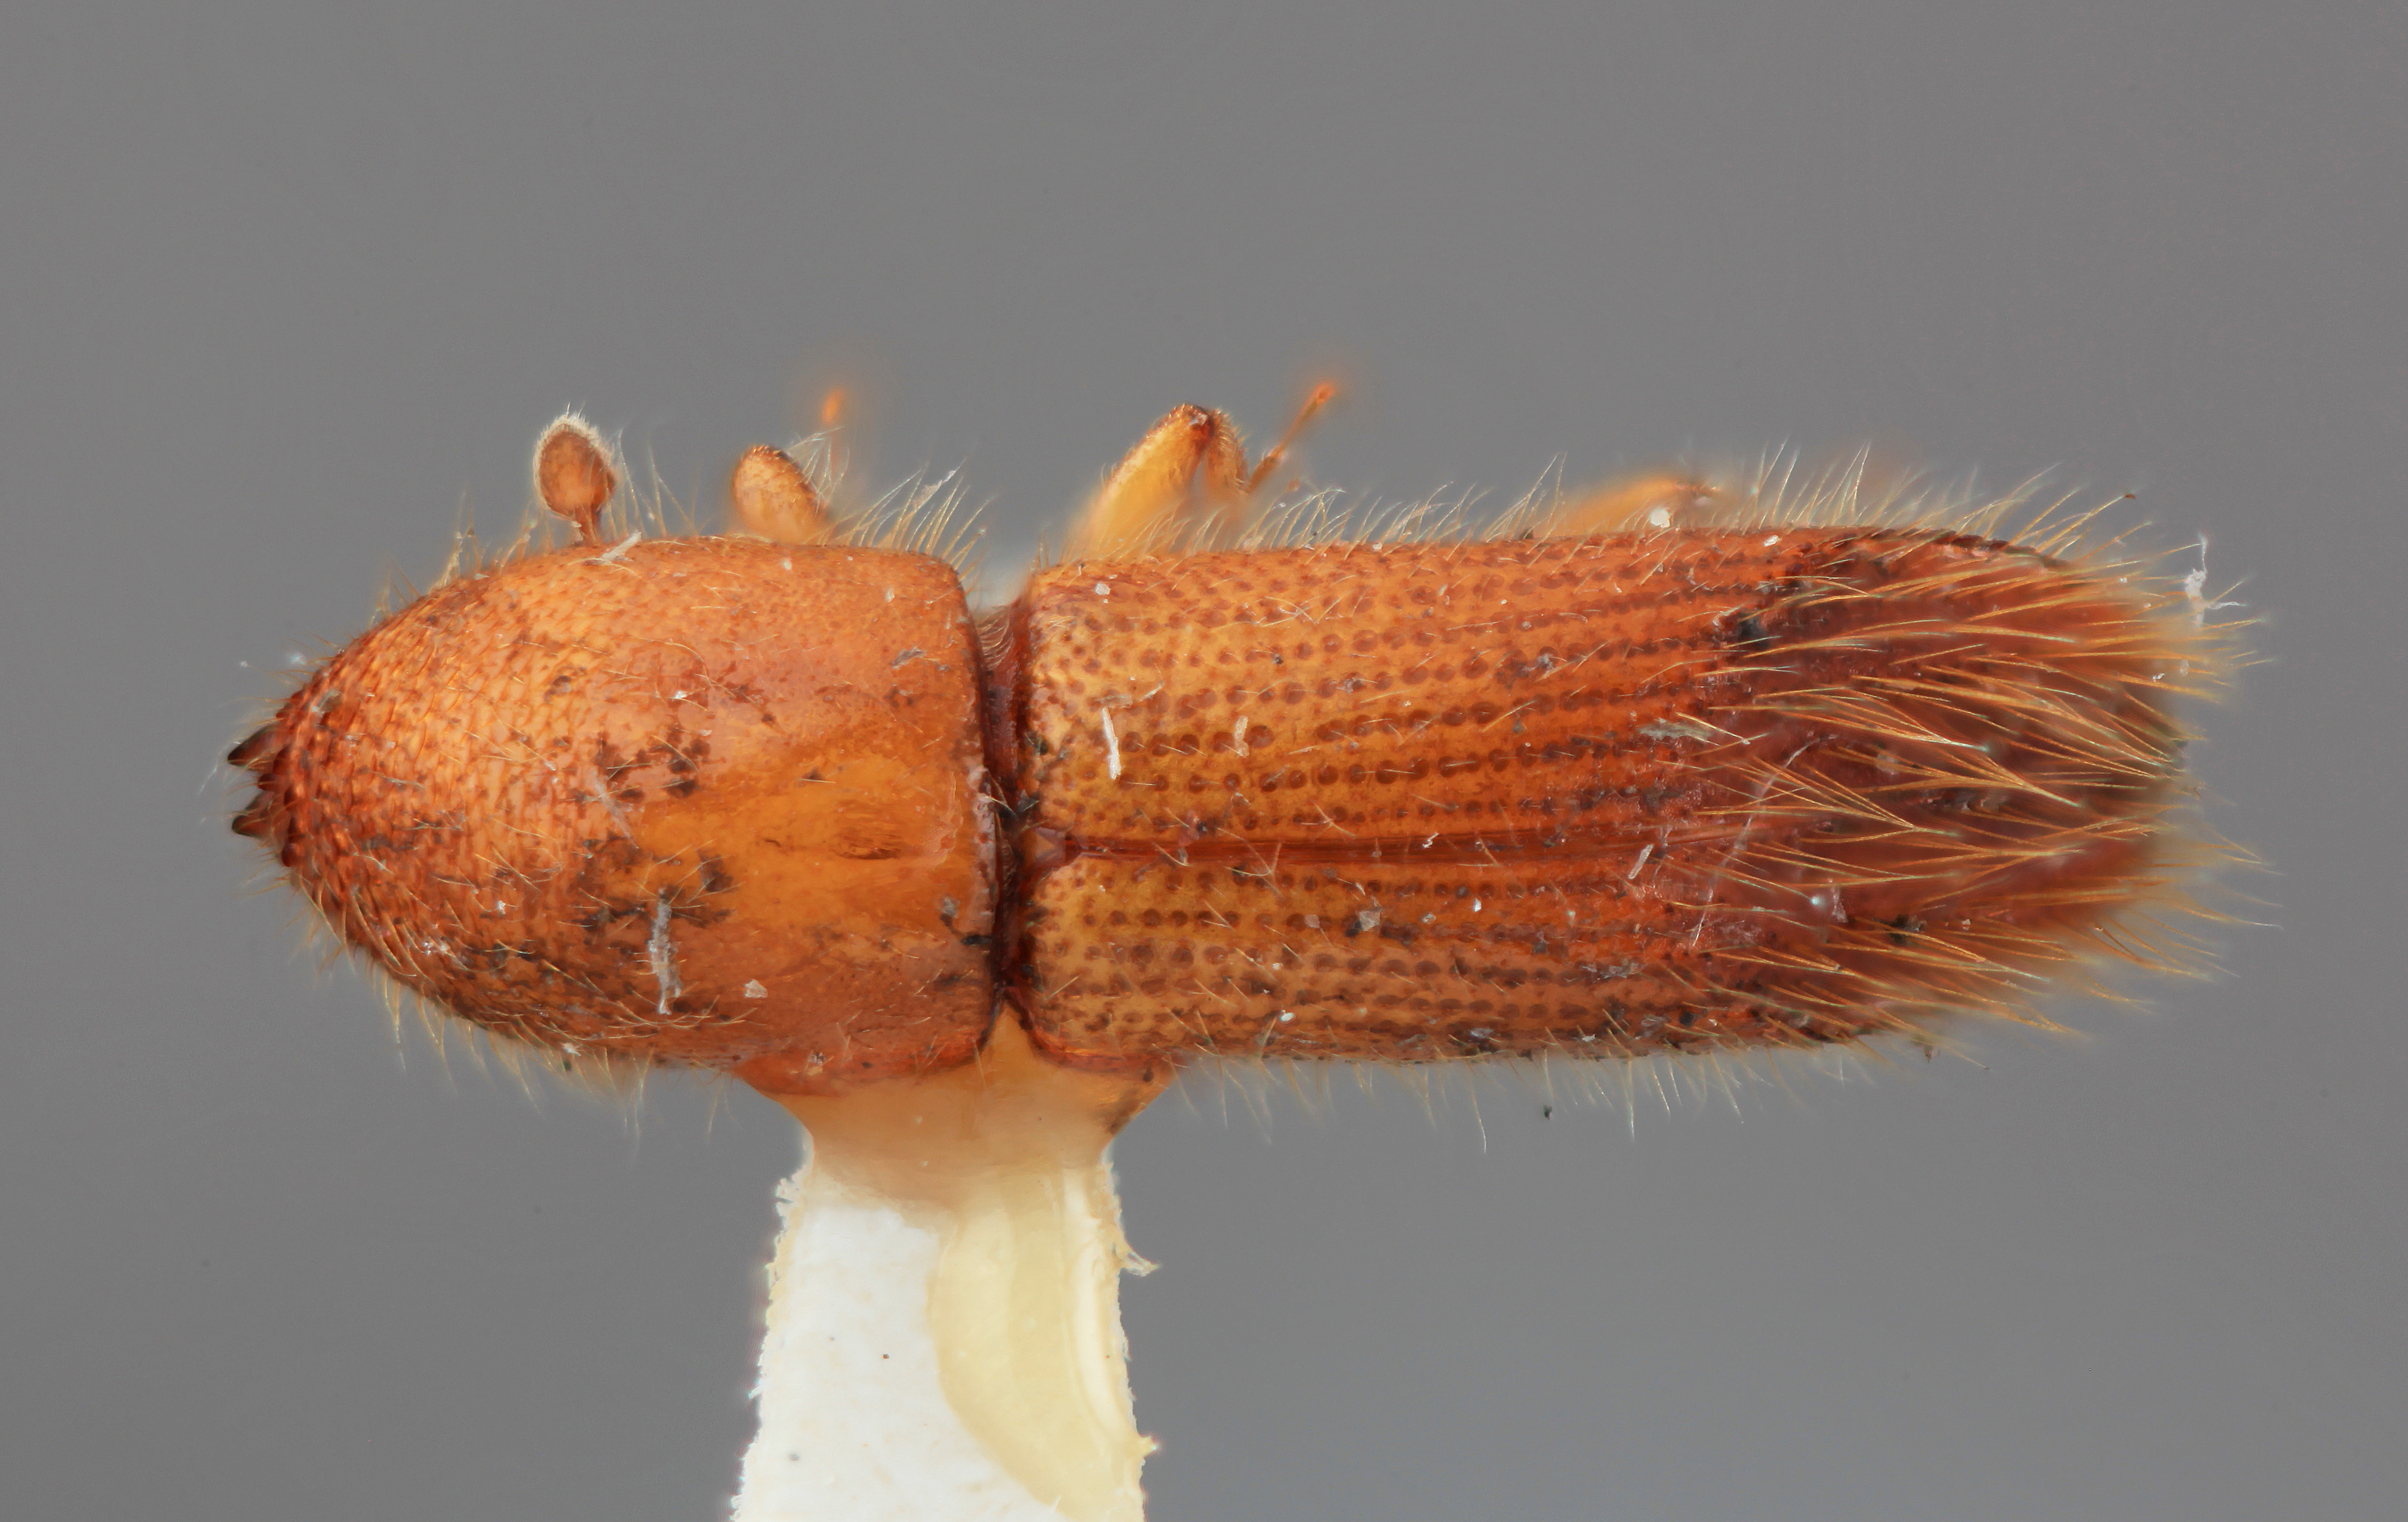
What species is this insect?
Sampsonius usurpatus
